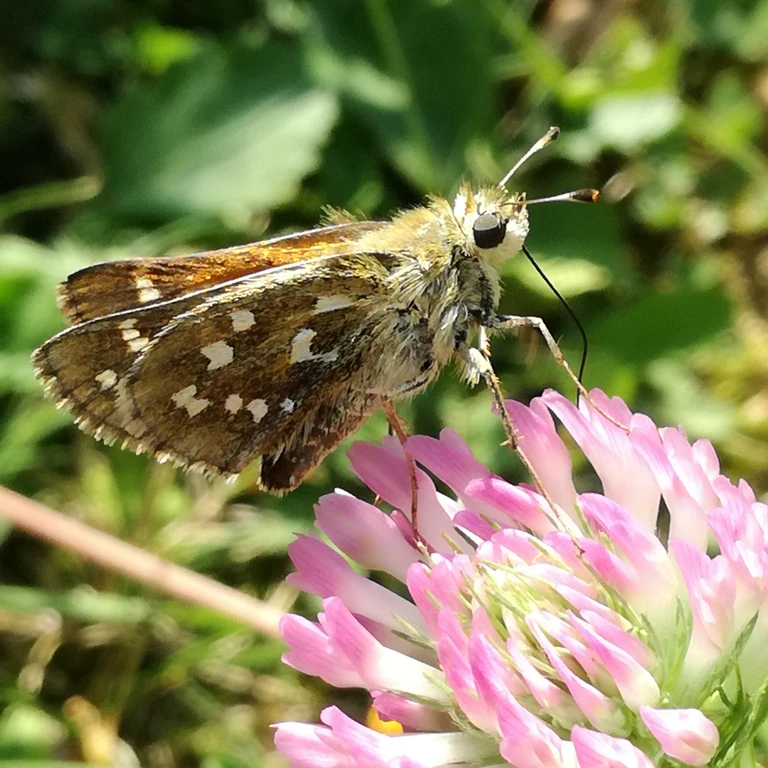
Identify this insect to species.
Hesperia comma
